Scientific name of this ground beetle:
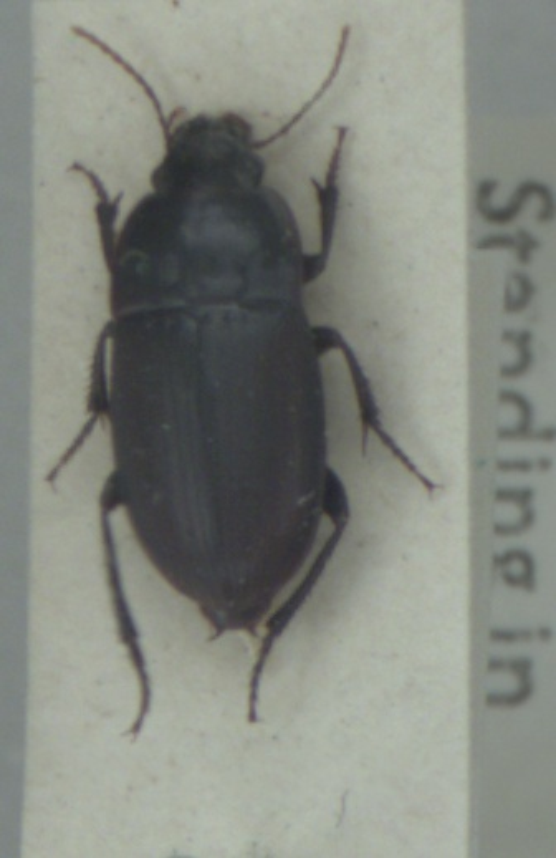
Harpalus servus
